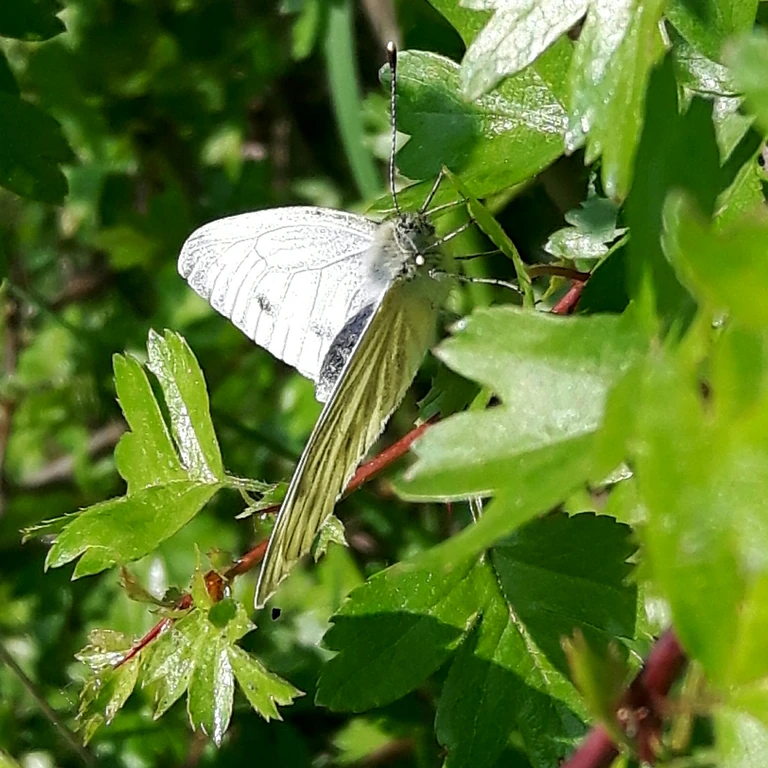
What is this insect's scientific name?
Pieris napi
